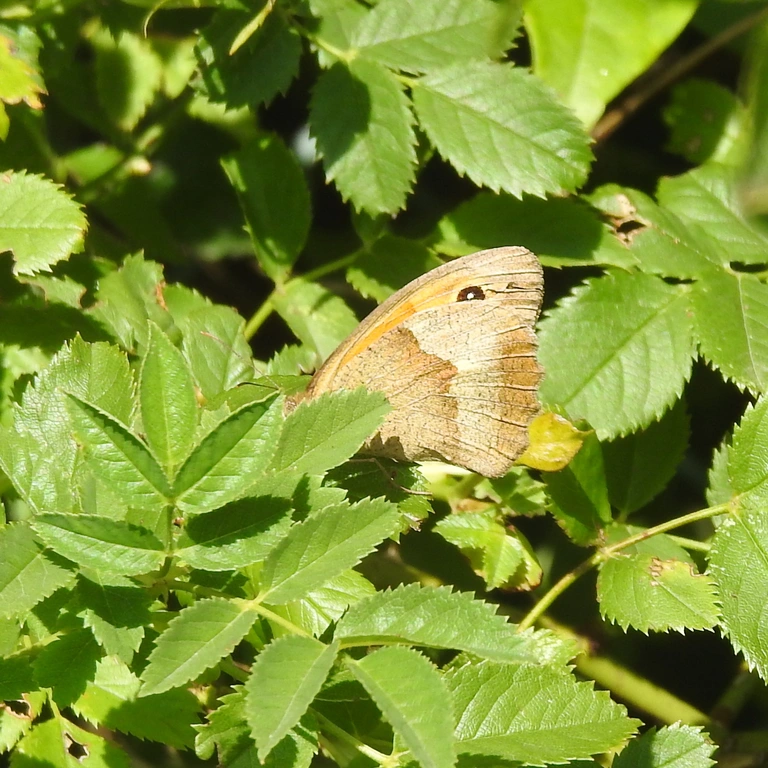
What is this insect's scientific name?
Maniola jurtina
